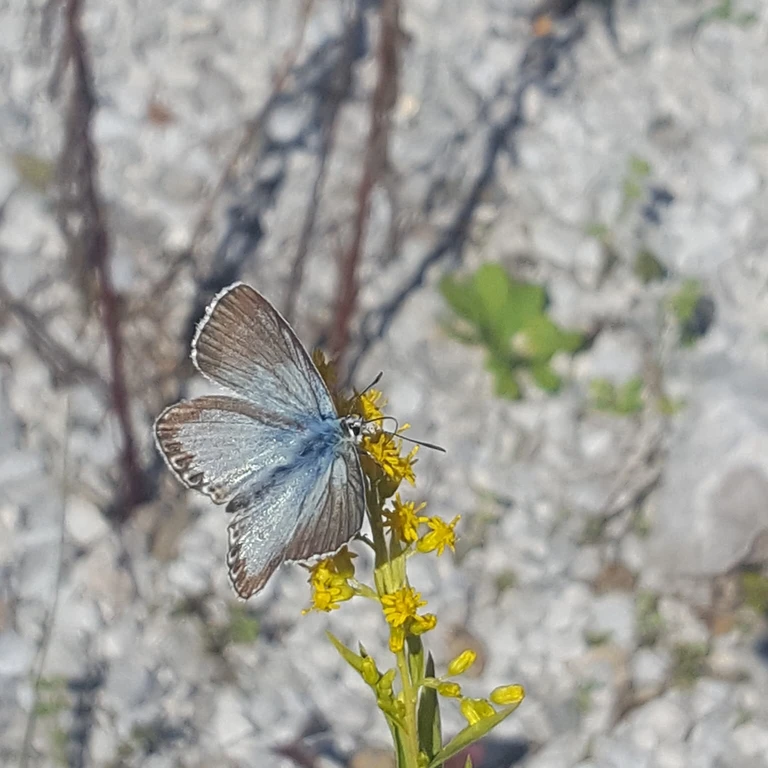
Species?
Lysandra coridon
